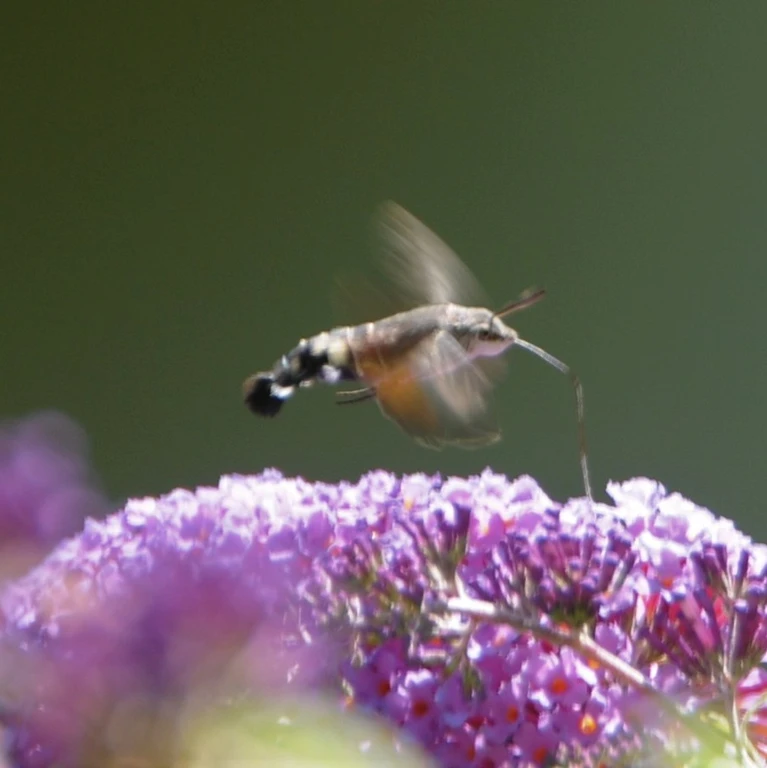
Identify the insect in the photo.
Macroglossum stellatarum
